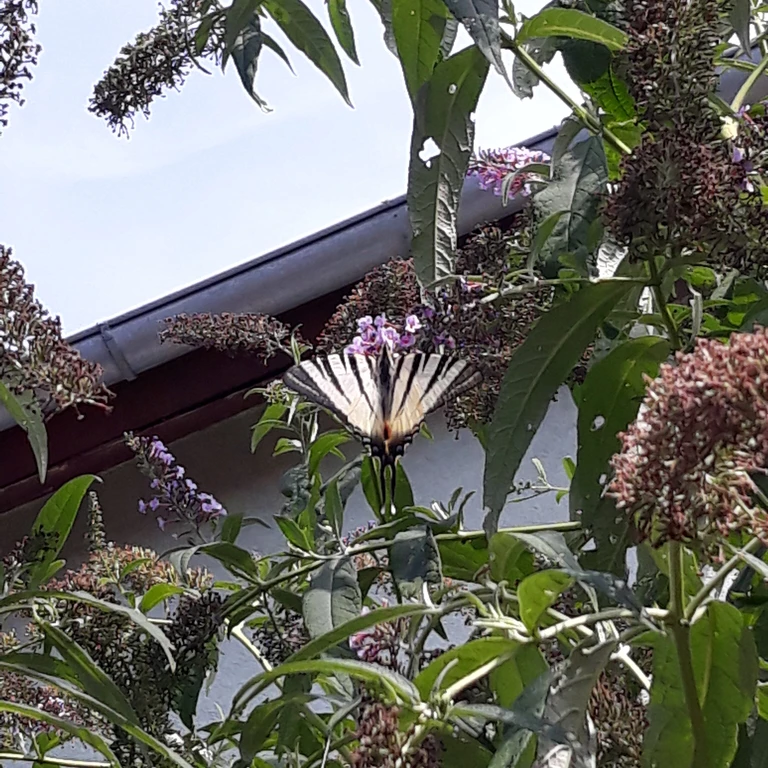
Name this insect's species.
Iphiclides podalirius
